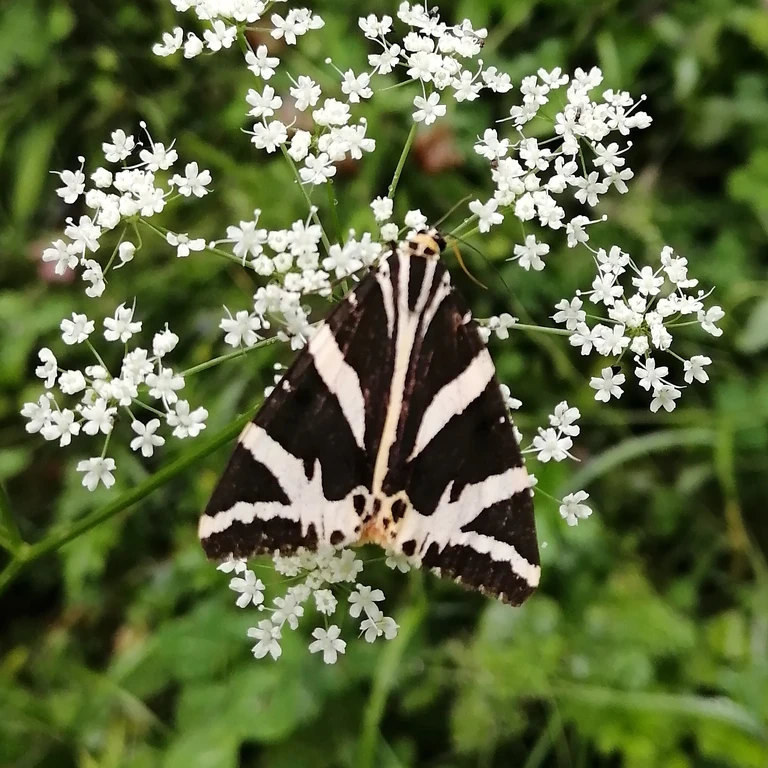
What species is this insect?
Euplagia quadripunctaria
